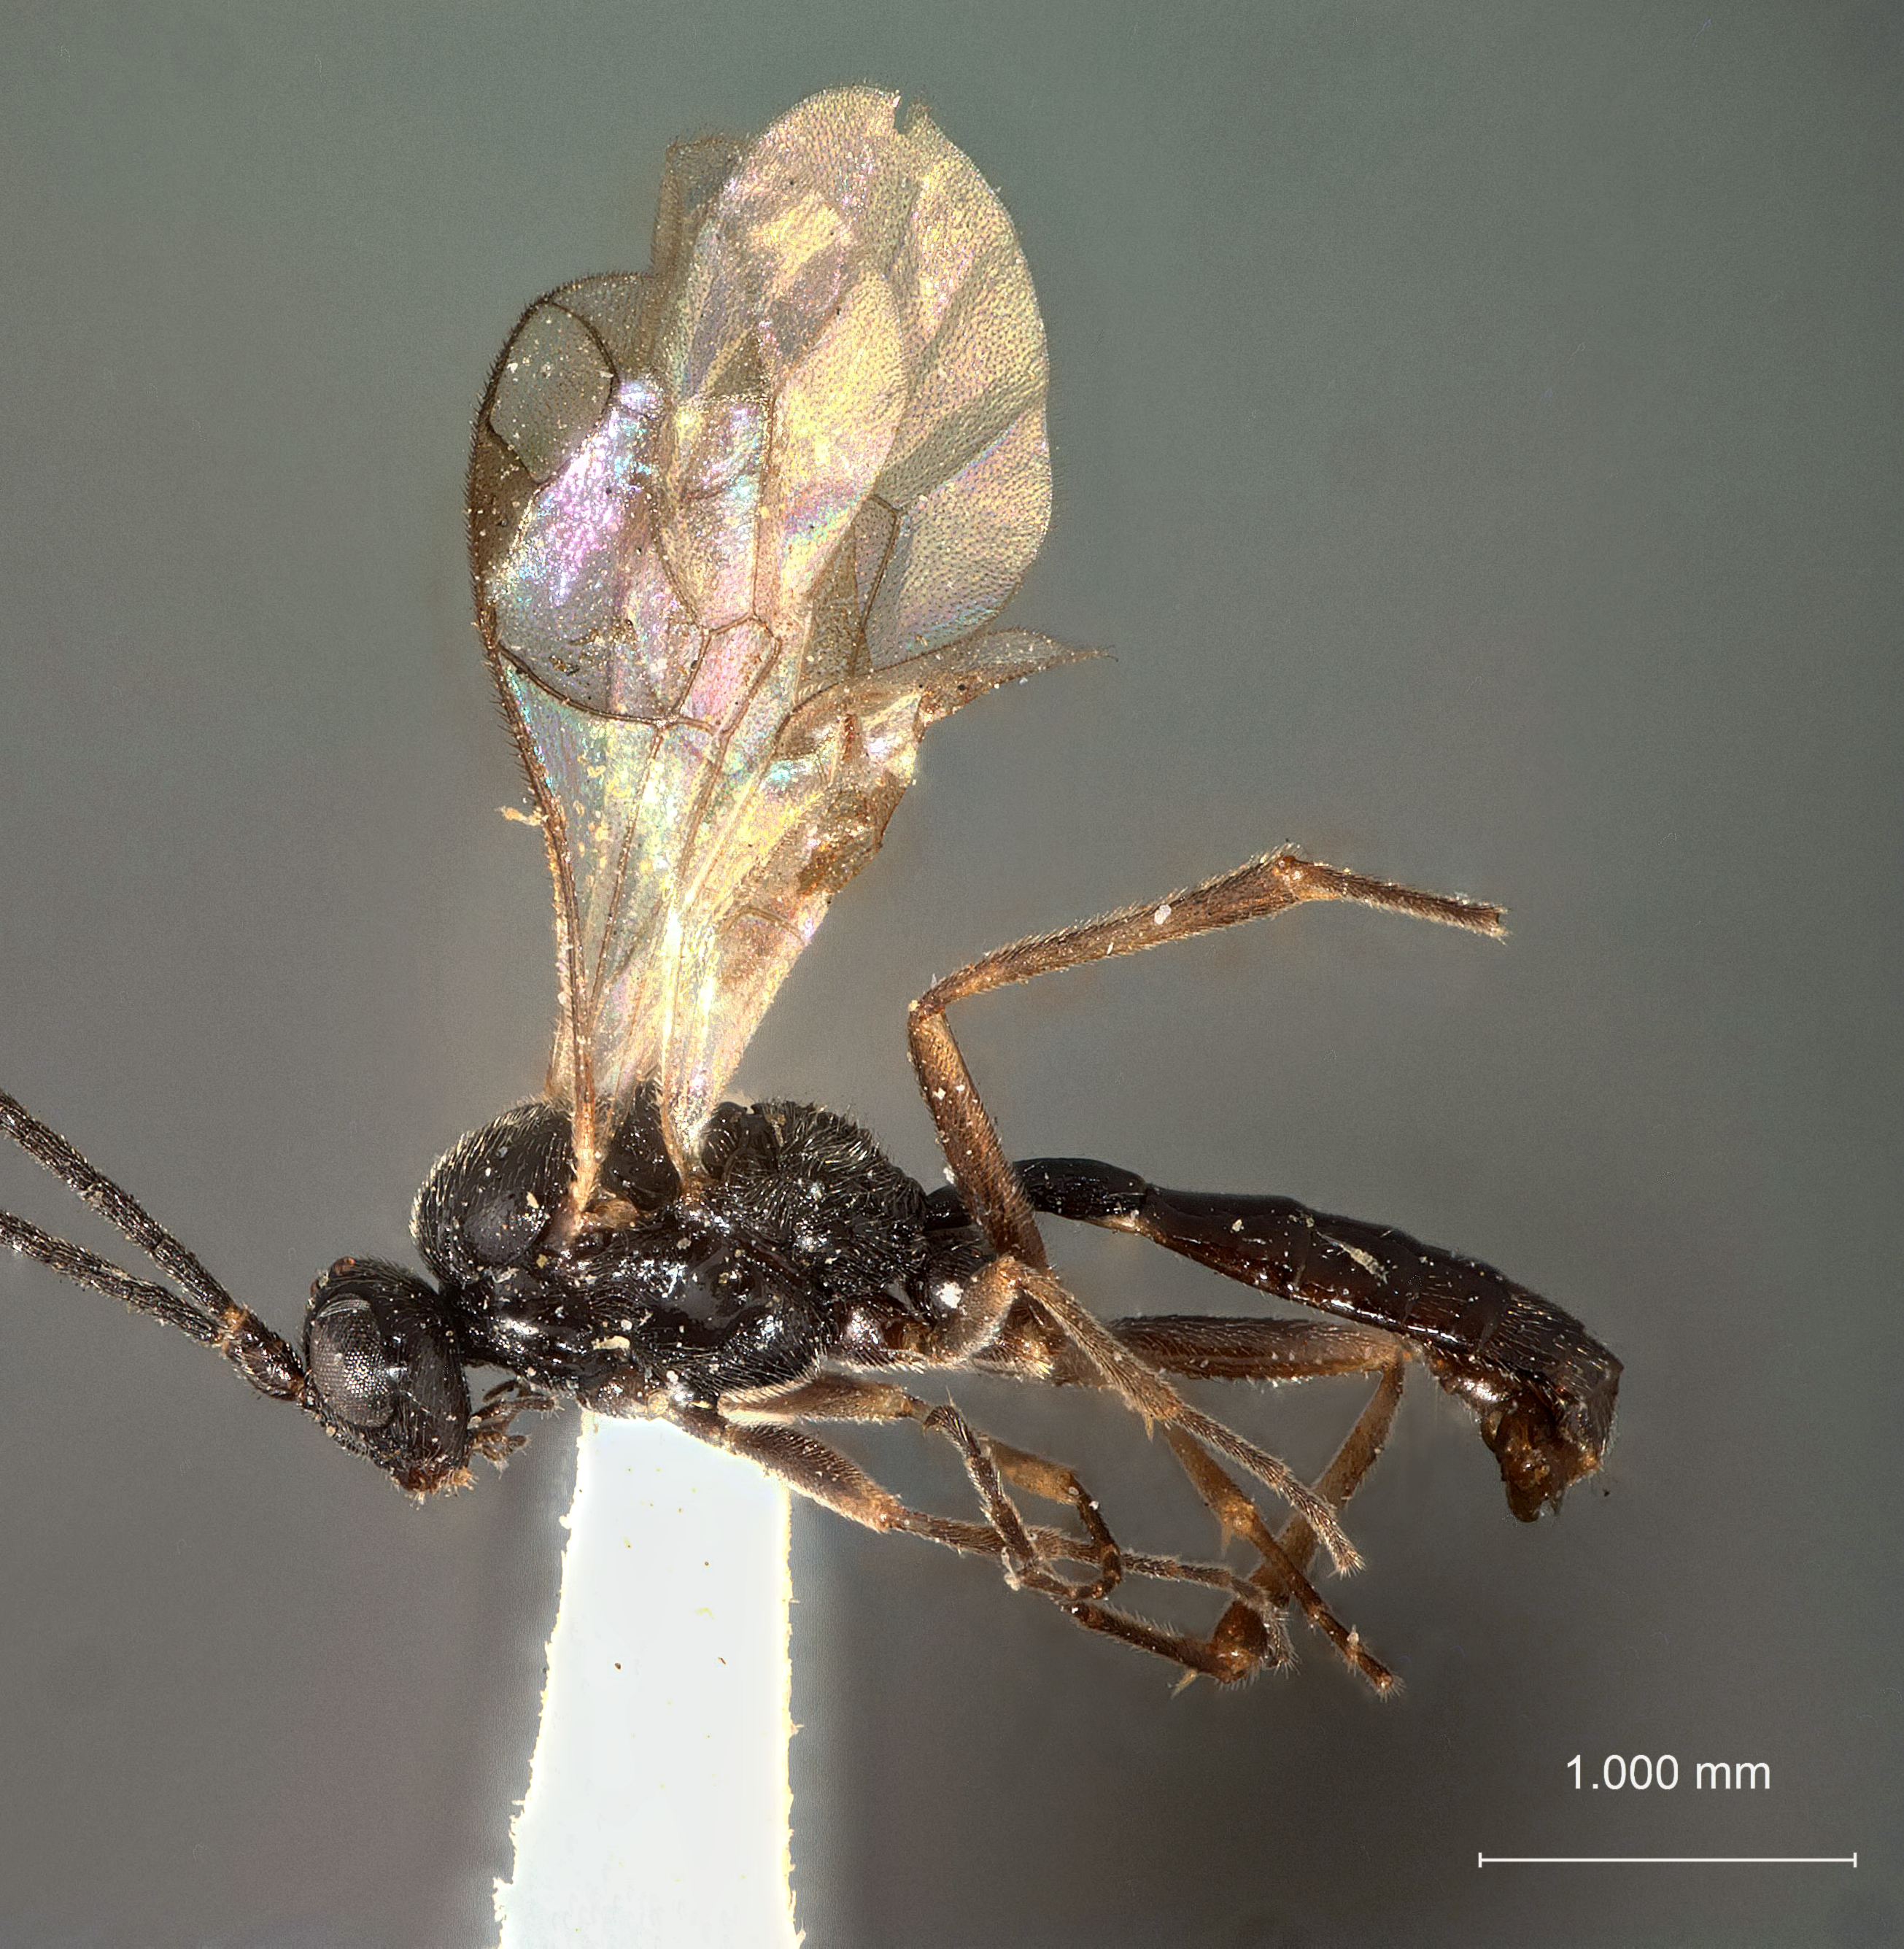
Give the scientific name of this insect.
Acrolyta aciculata
